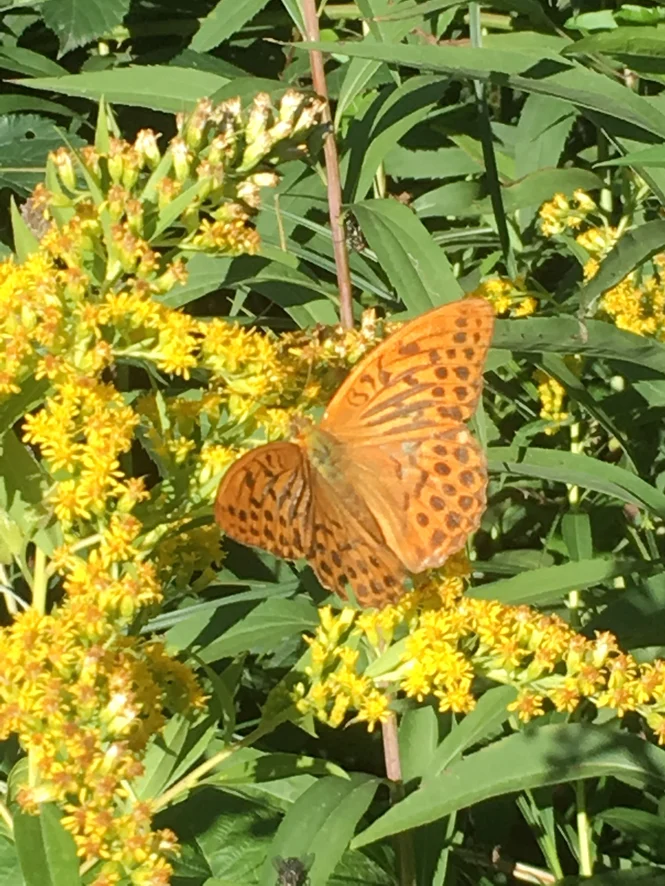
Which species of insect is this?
Argynnis paphia
